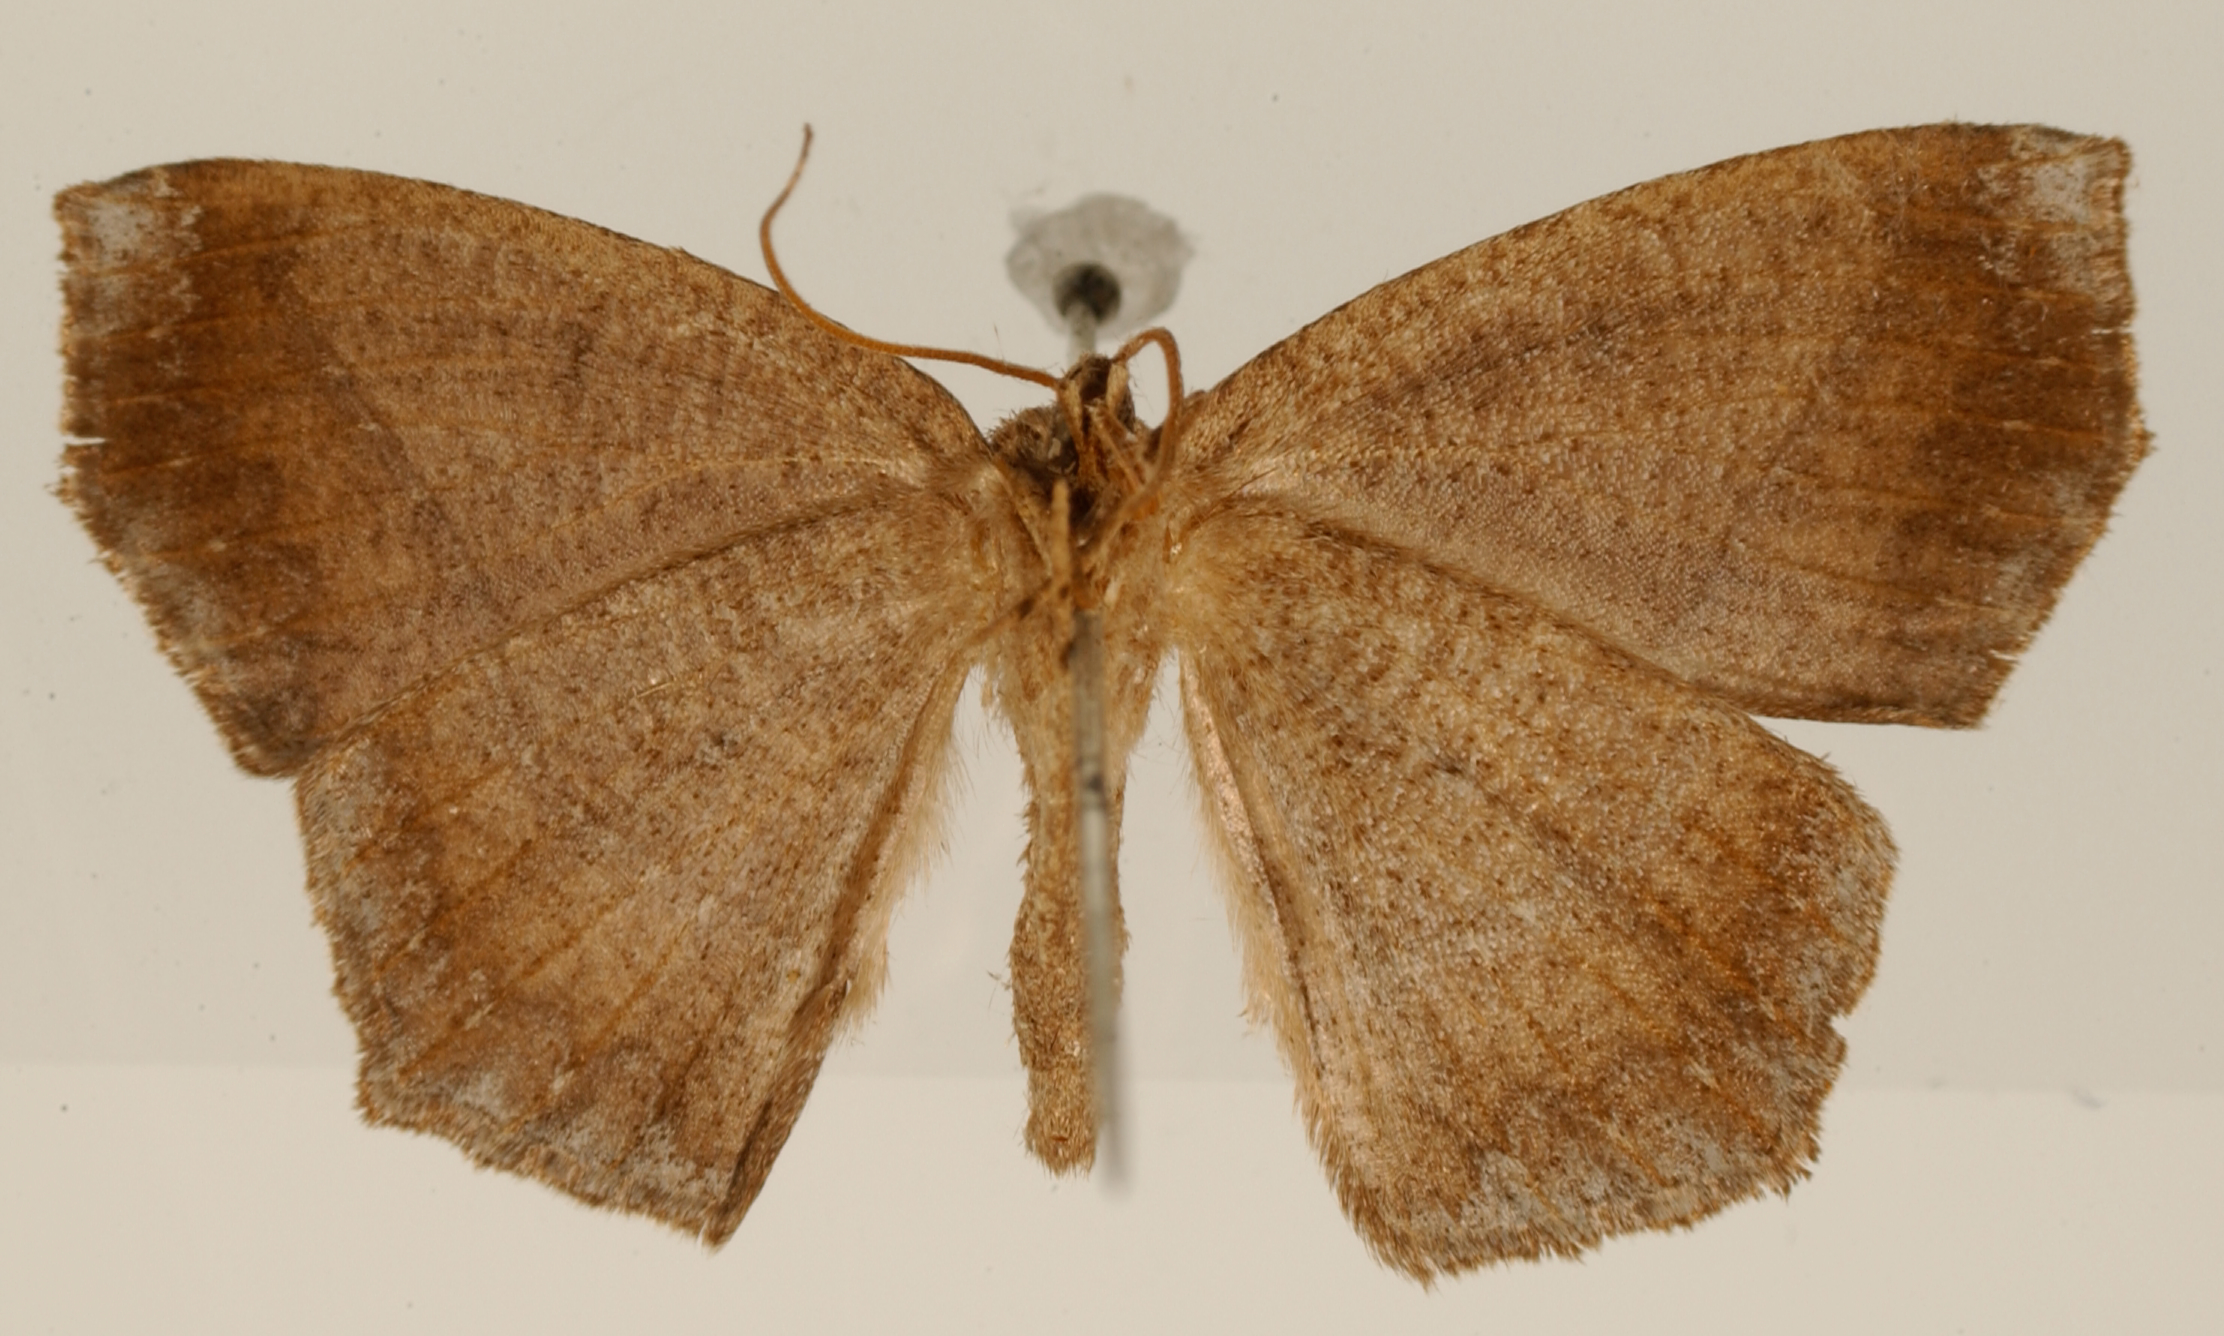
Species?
Anisoperas proxima
